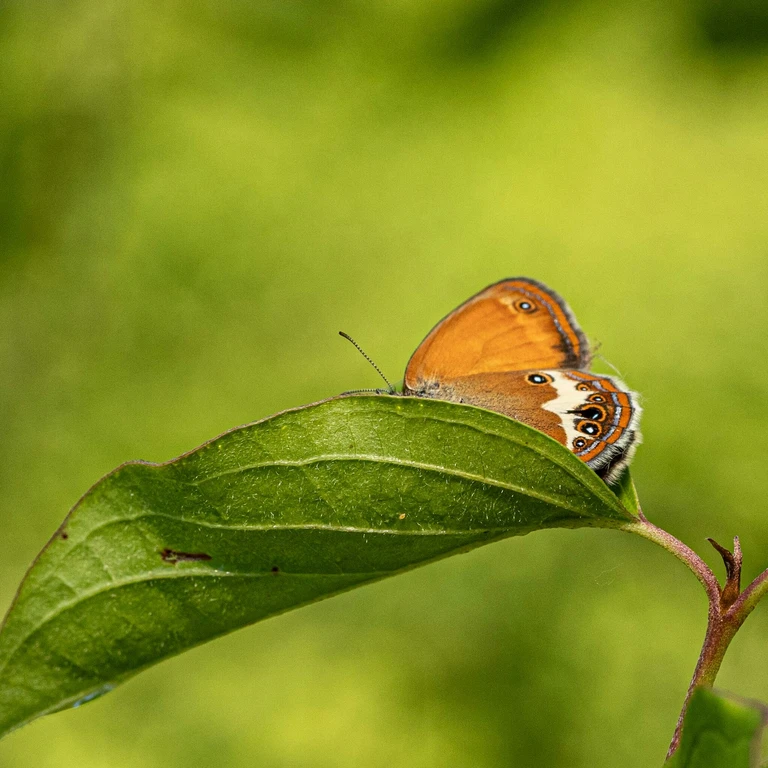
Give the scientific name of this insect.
Coenonympha arcania
